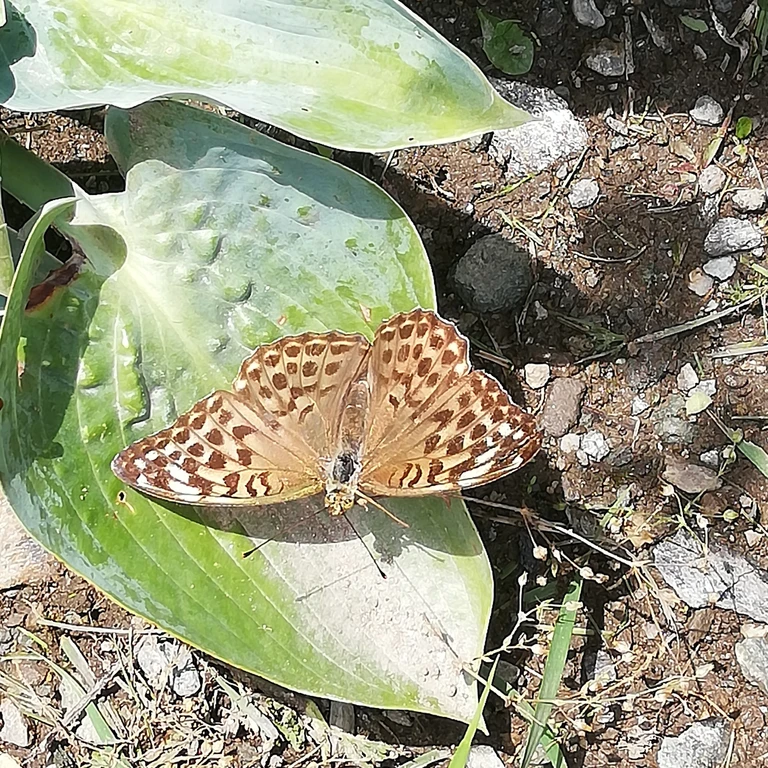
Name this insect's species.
Argynnis paphia
